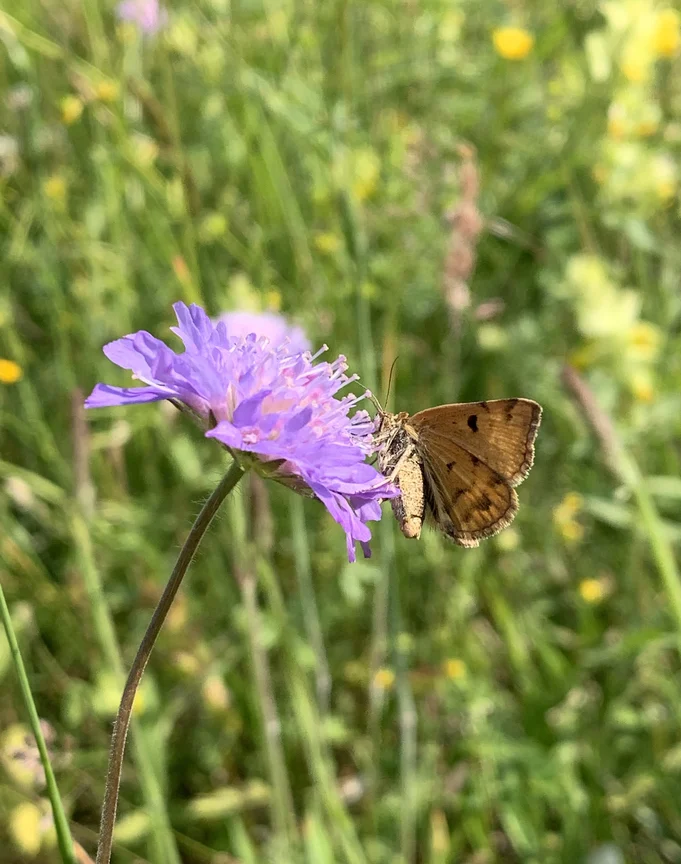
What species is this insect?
Euclidia glyphica
